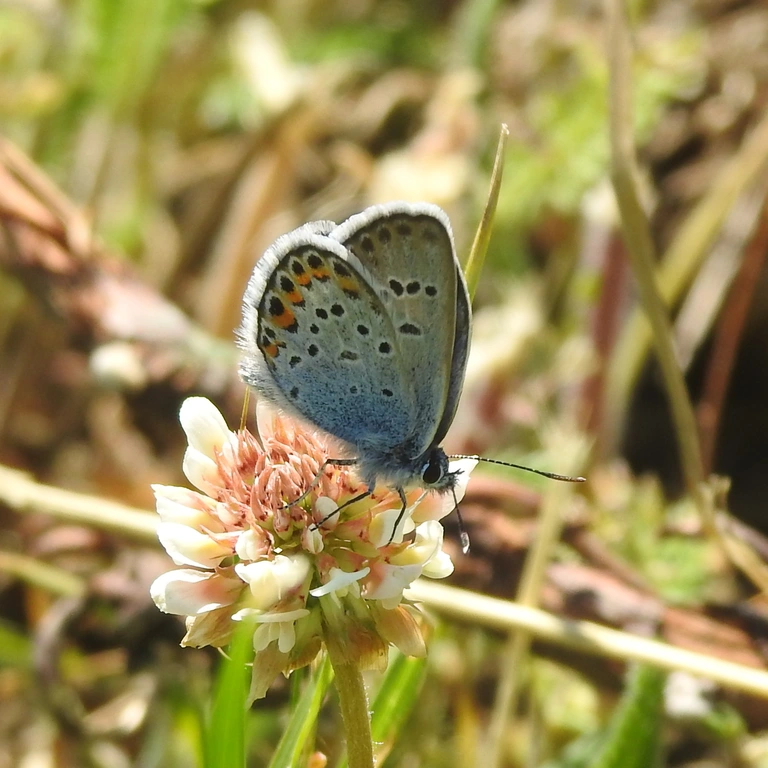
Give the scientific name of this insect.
Plebejus argus
